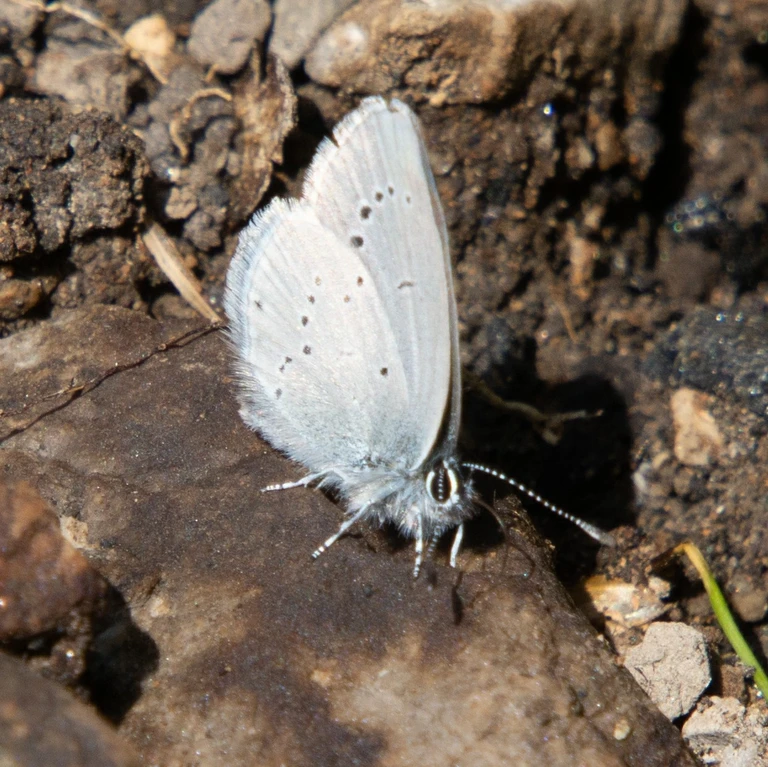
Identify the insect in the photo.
Celastrina argiolus
